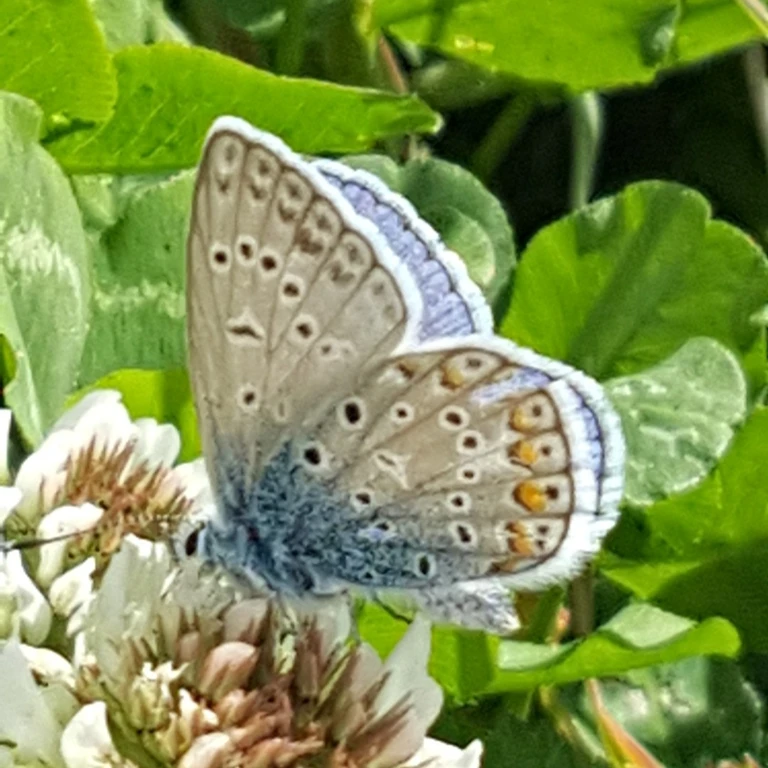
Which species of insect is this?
Polyommatus icarus
